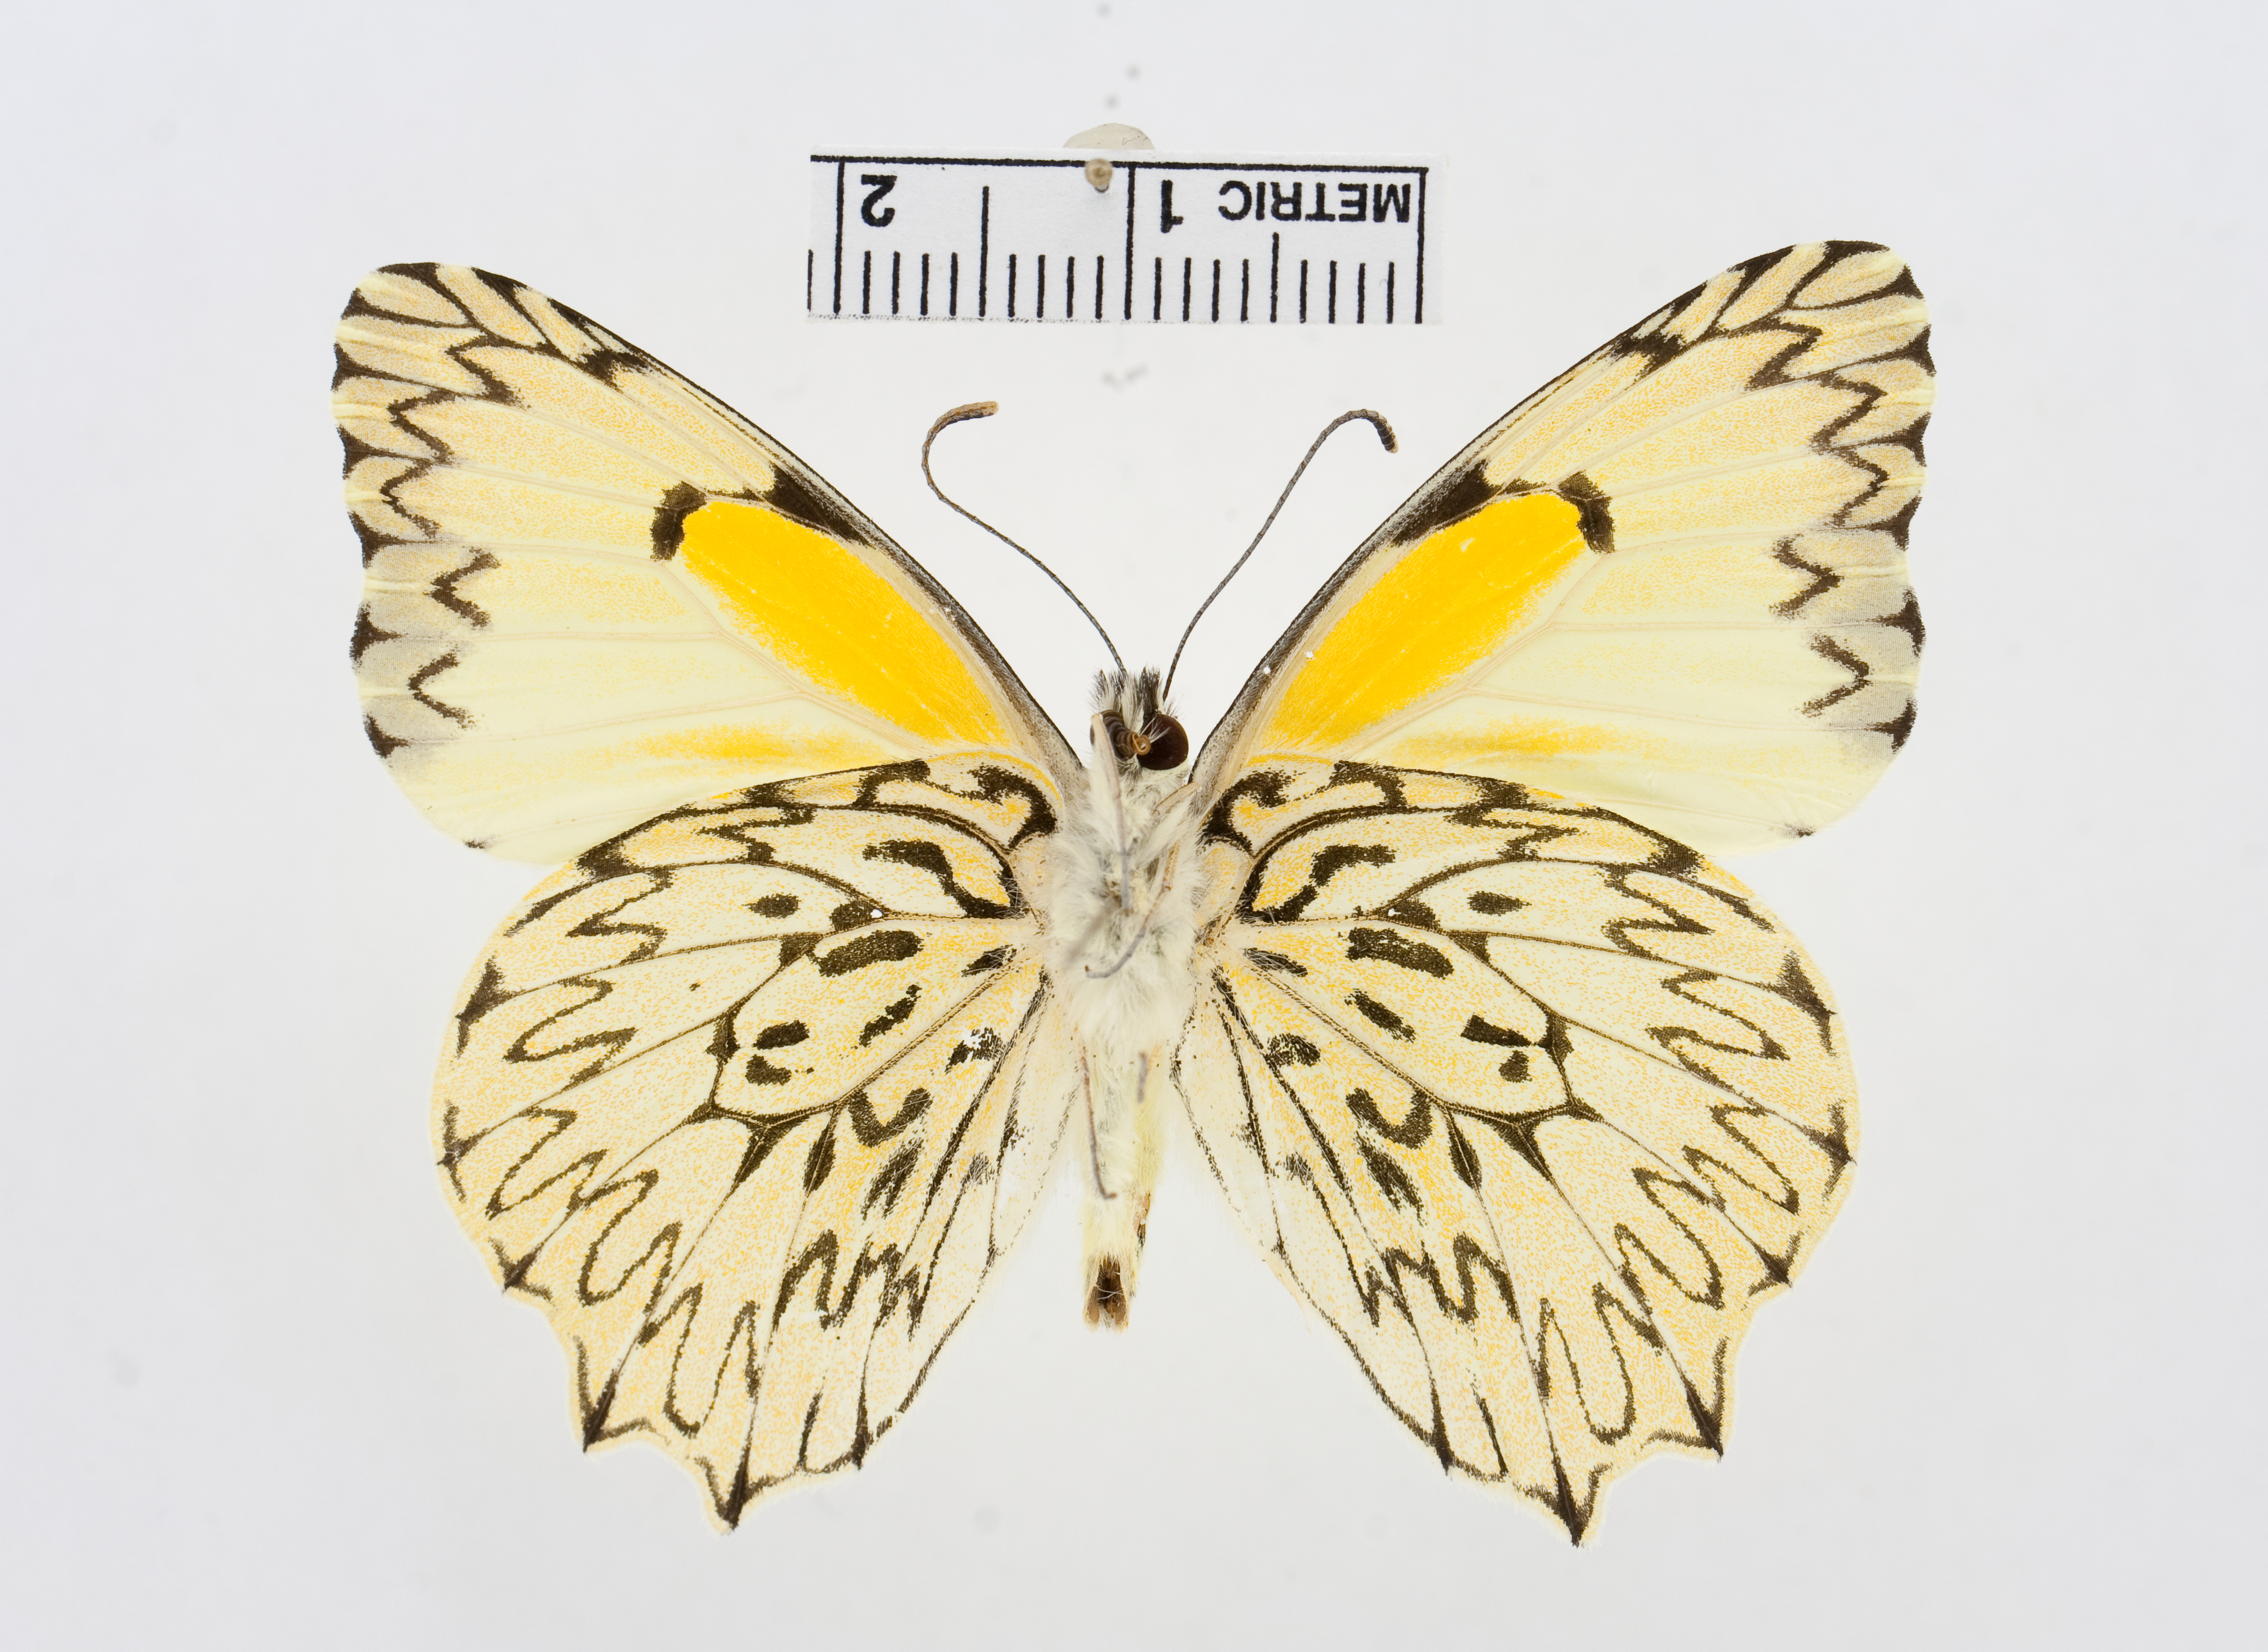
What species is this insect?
Hesperocharis graphites
